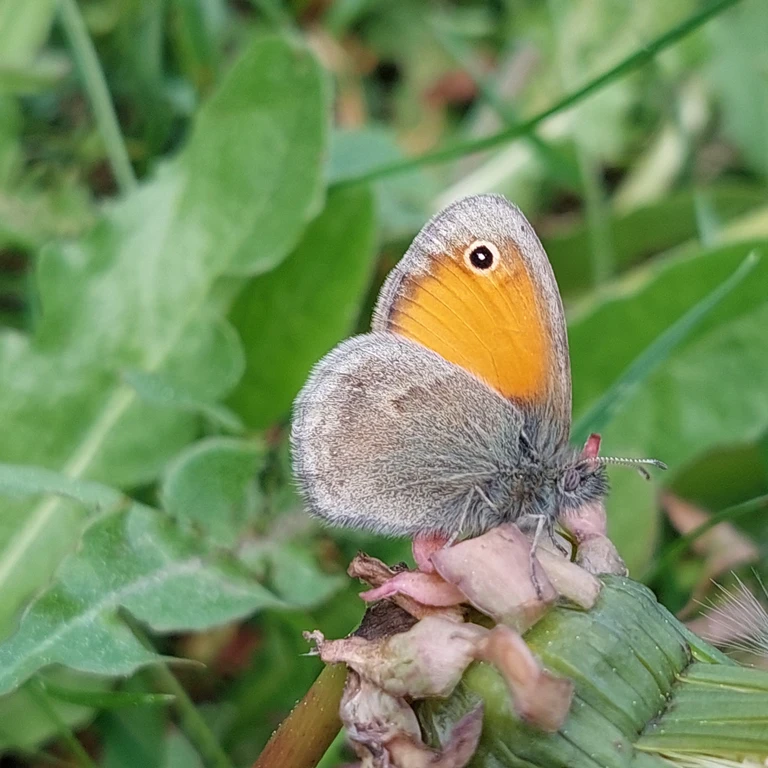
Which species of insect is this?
Coenonympha pamphilus
